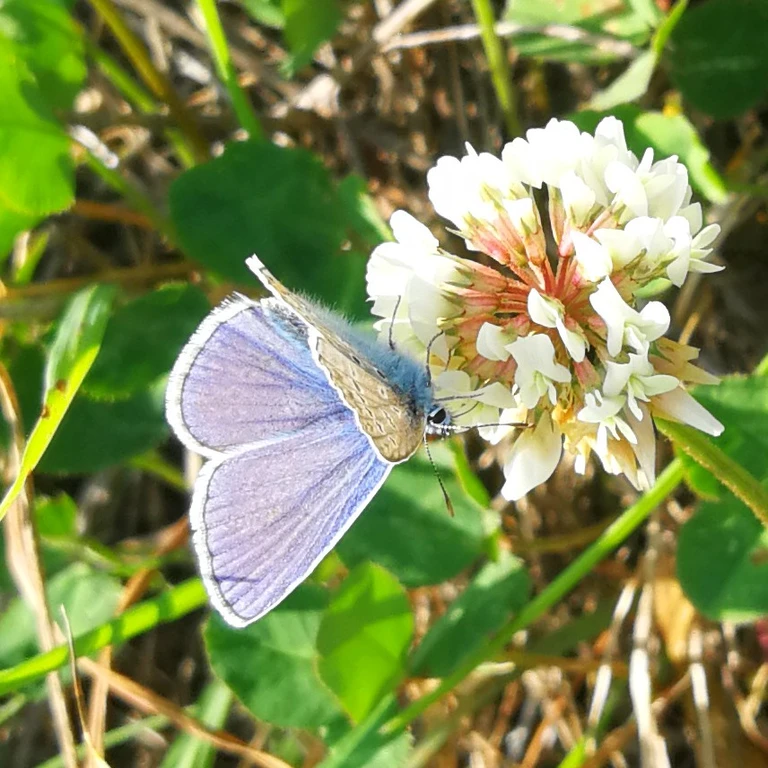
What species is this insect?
Polyommatus icarus
